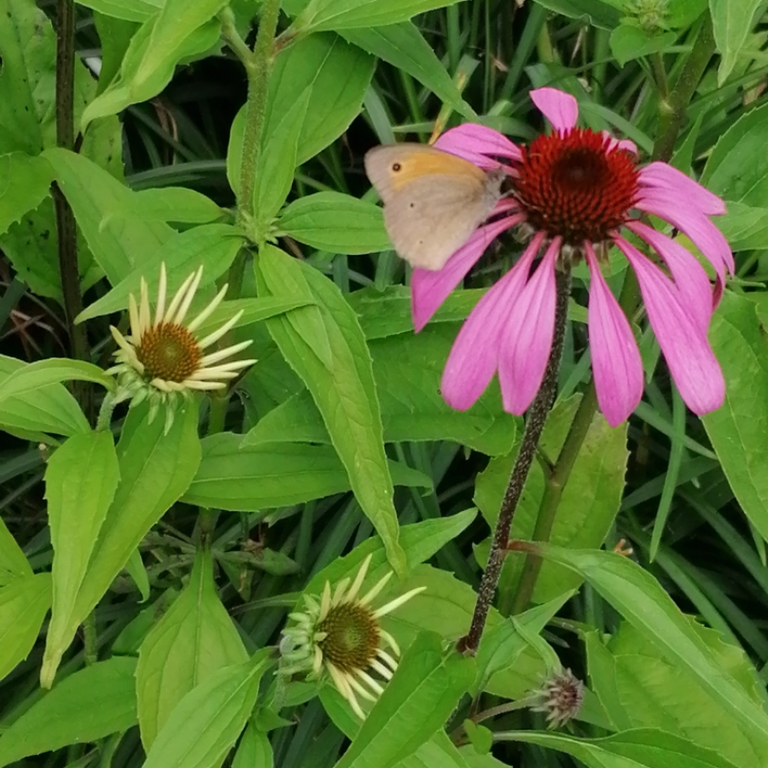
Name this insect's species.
Maniola jurtina
